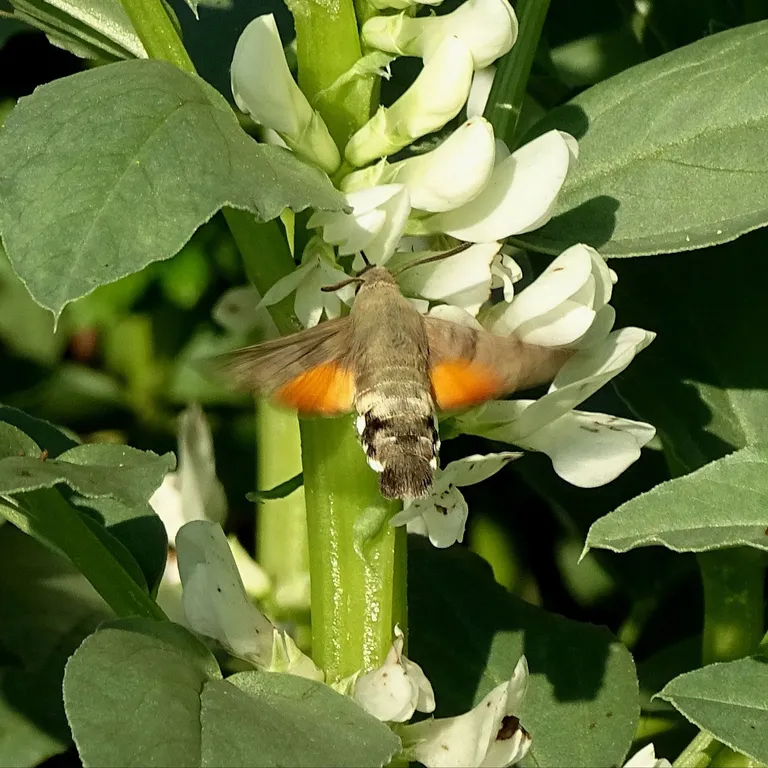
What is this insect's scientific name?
Macroglossum stellatarum
